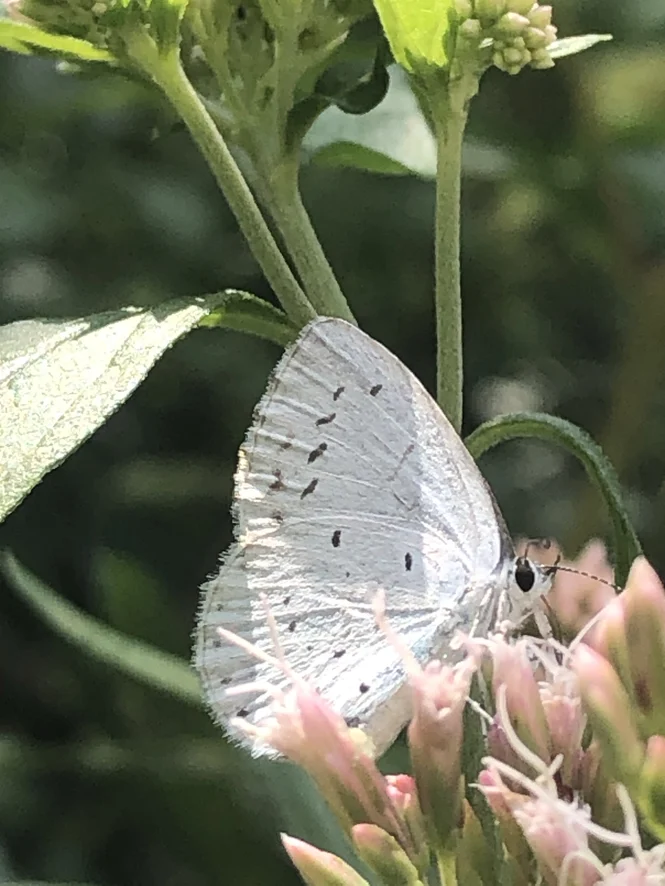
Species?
Celastrina argiolus
